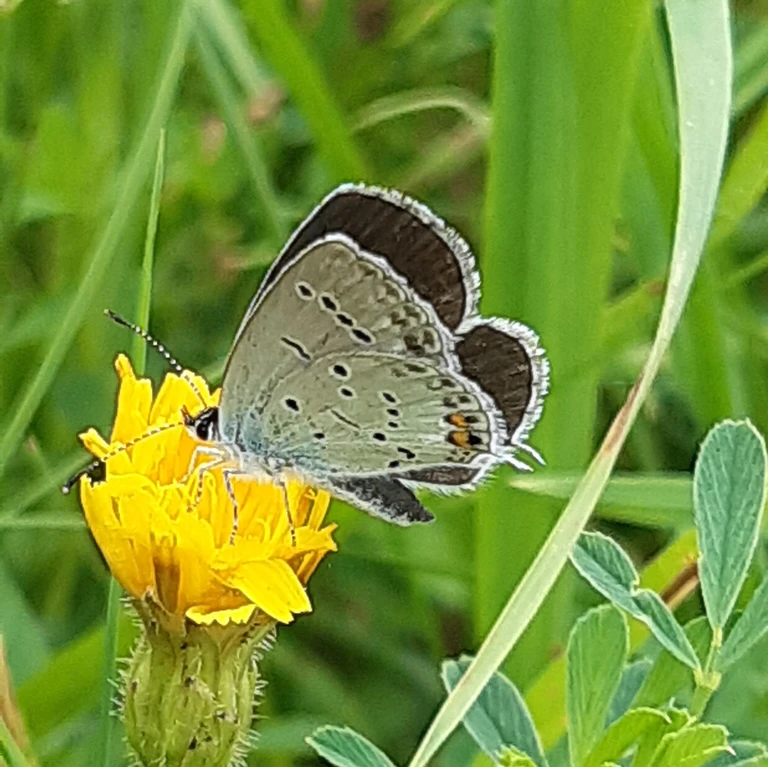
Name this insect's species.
Cupido argiades (also Elkalyce argiades)
